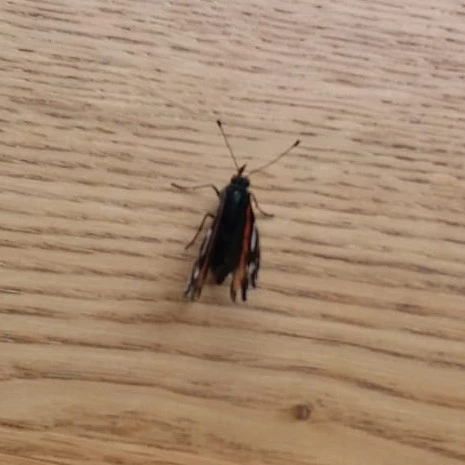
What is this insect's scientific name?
Vanessa atalanta
